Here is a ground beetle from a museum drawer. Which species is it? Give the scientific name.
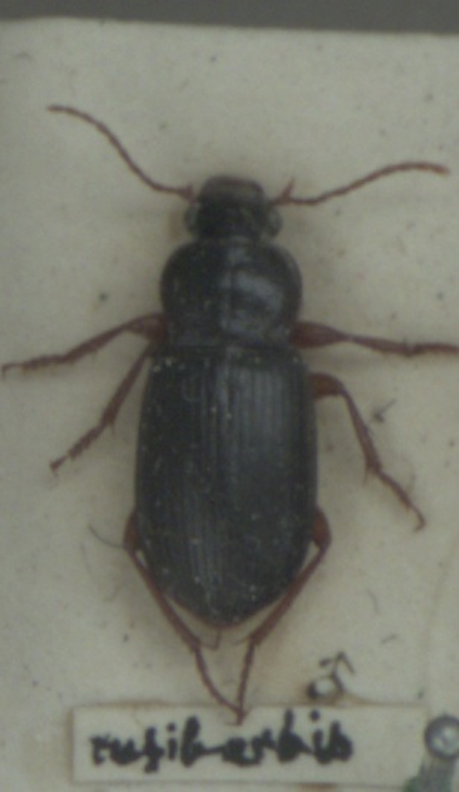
Ophonus schaubergerianus
